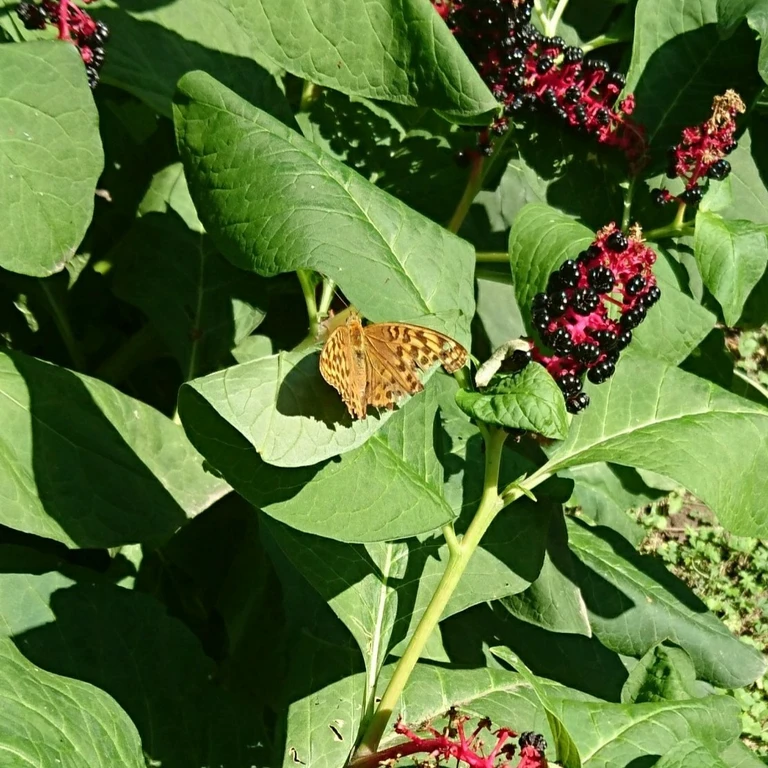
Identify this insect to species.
Argynnis paphia
